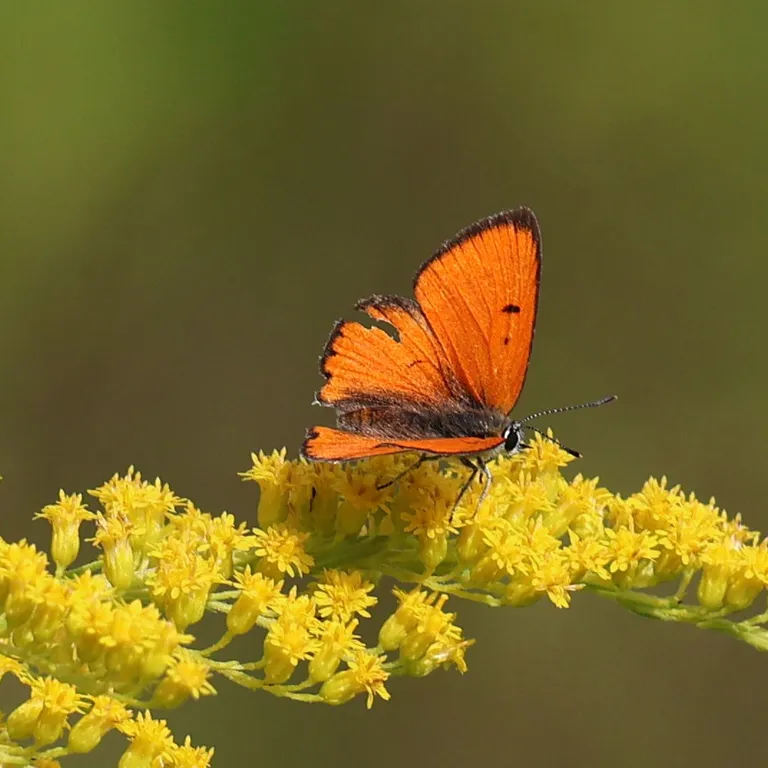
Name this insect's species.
Lycaena dispar
